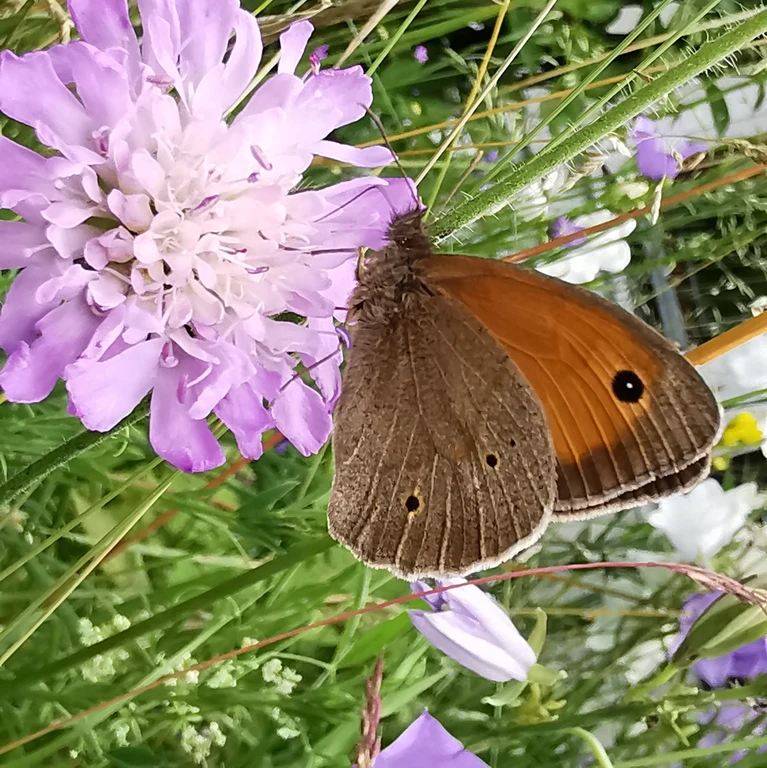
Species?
Maniola jurtina
